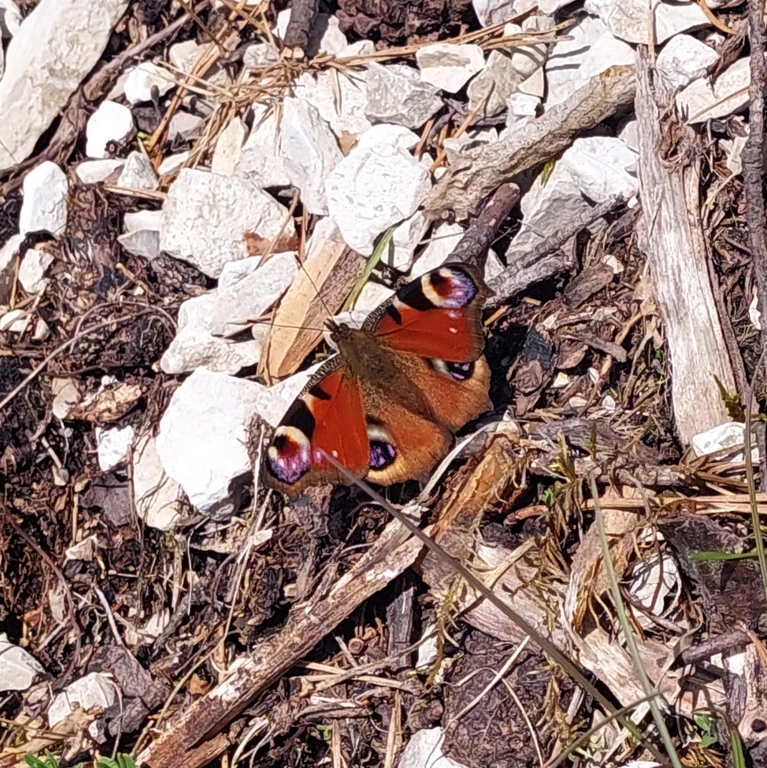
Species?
Aglais io
